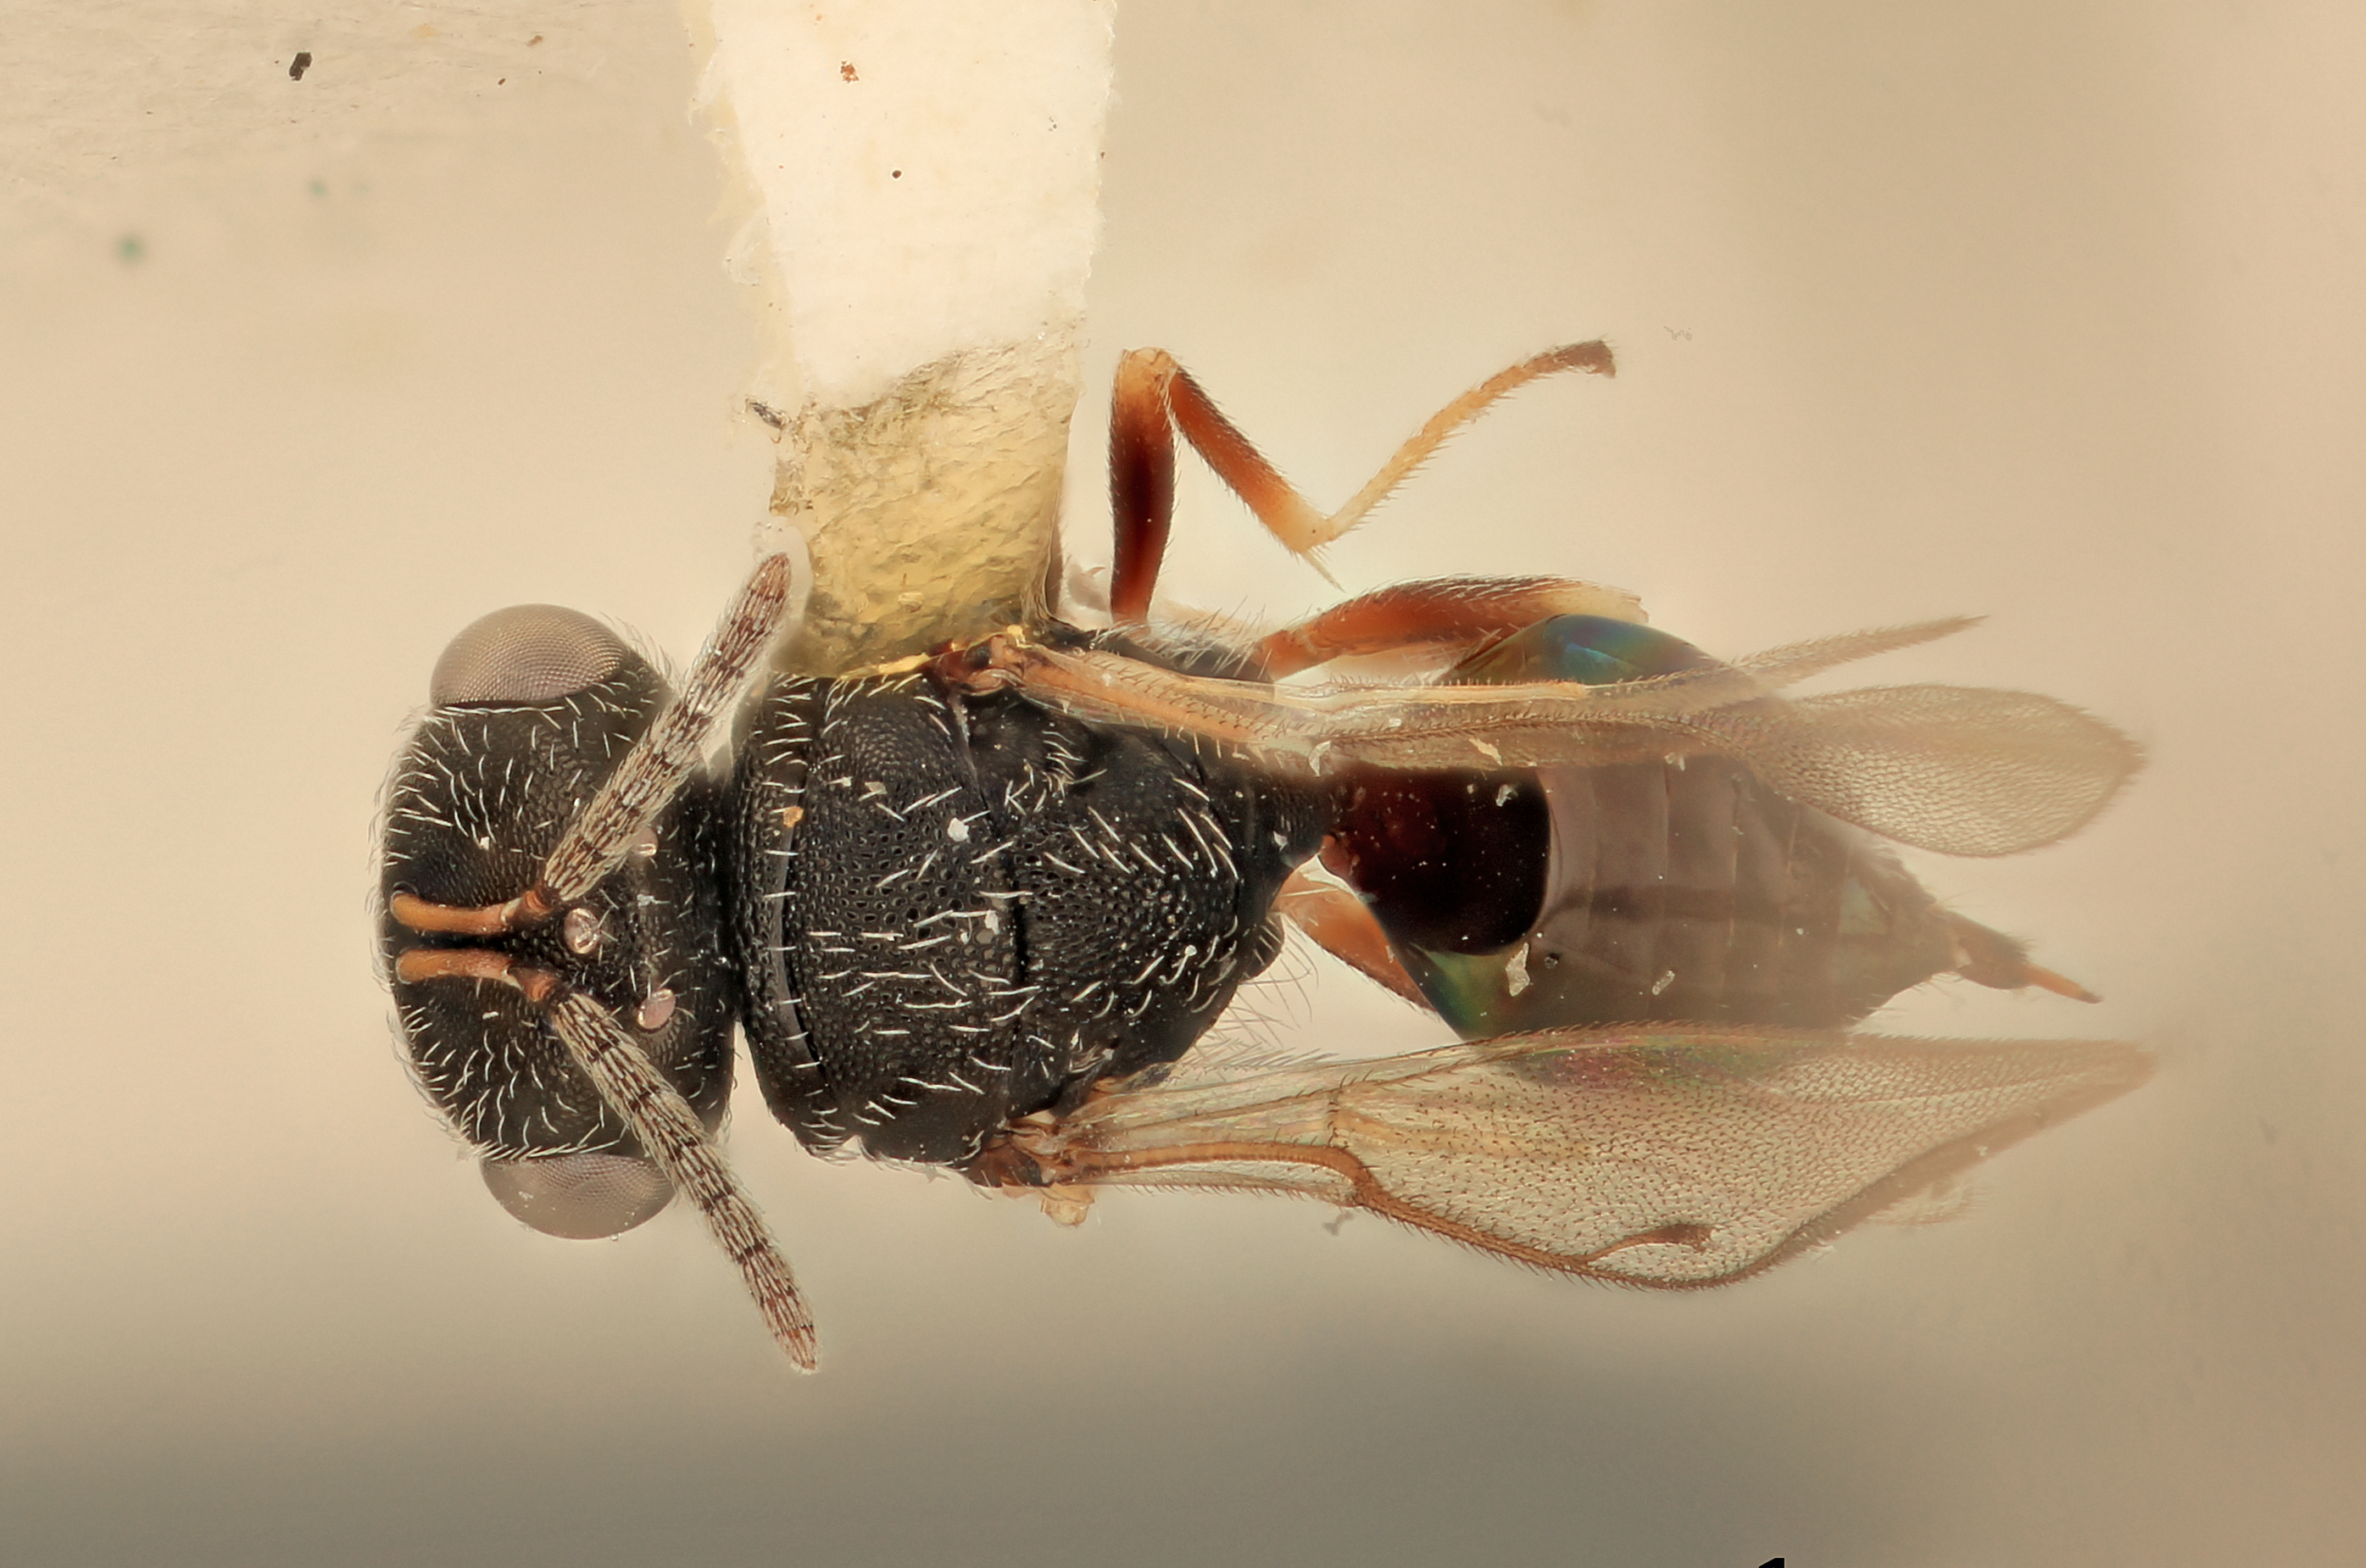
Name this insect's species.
Propodeia complexa
